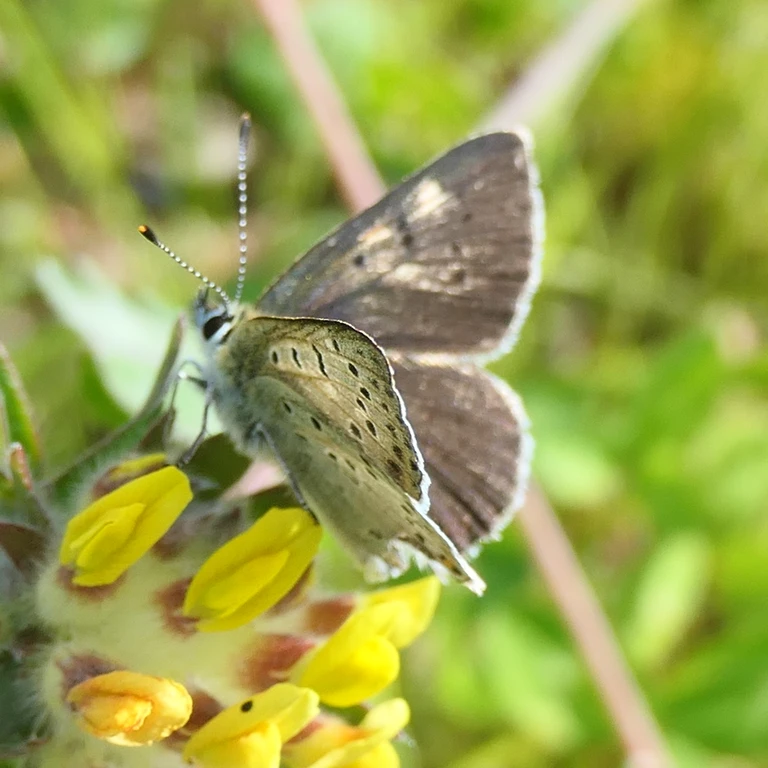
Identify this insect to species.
Lycaena tityrus (also Loweia tityrus)
